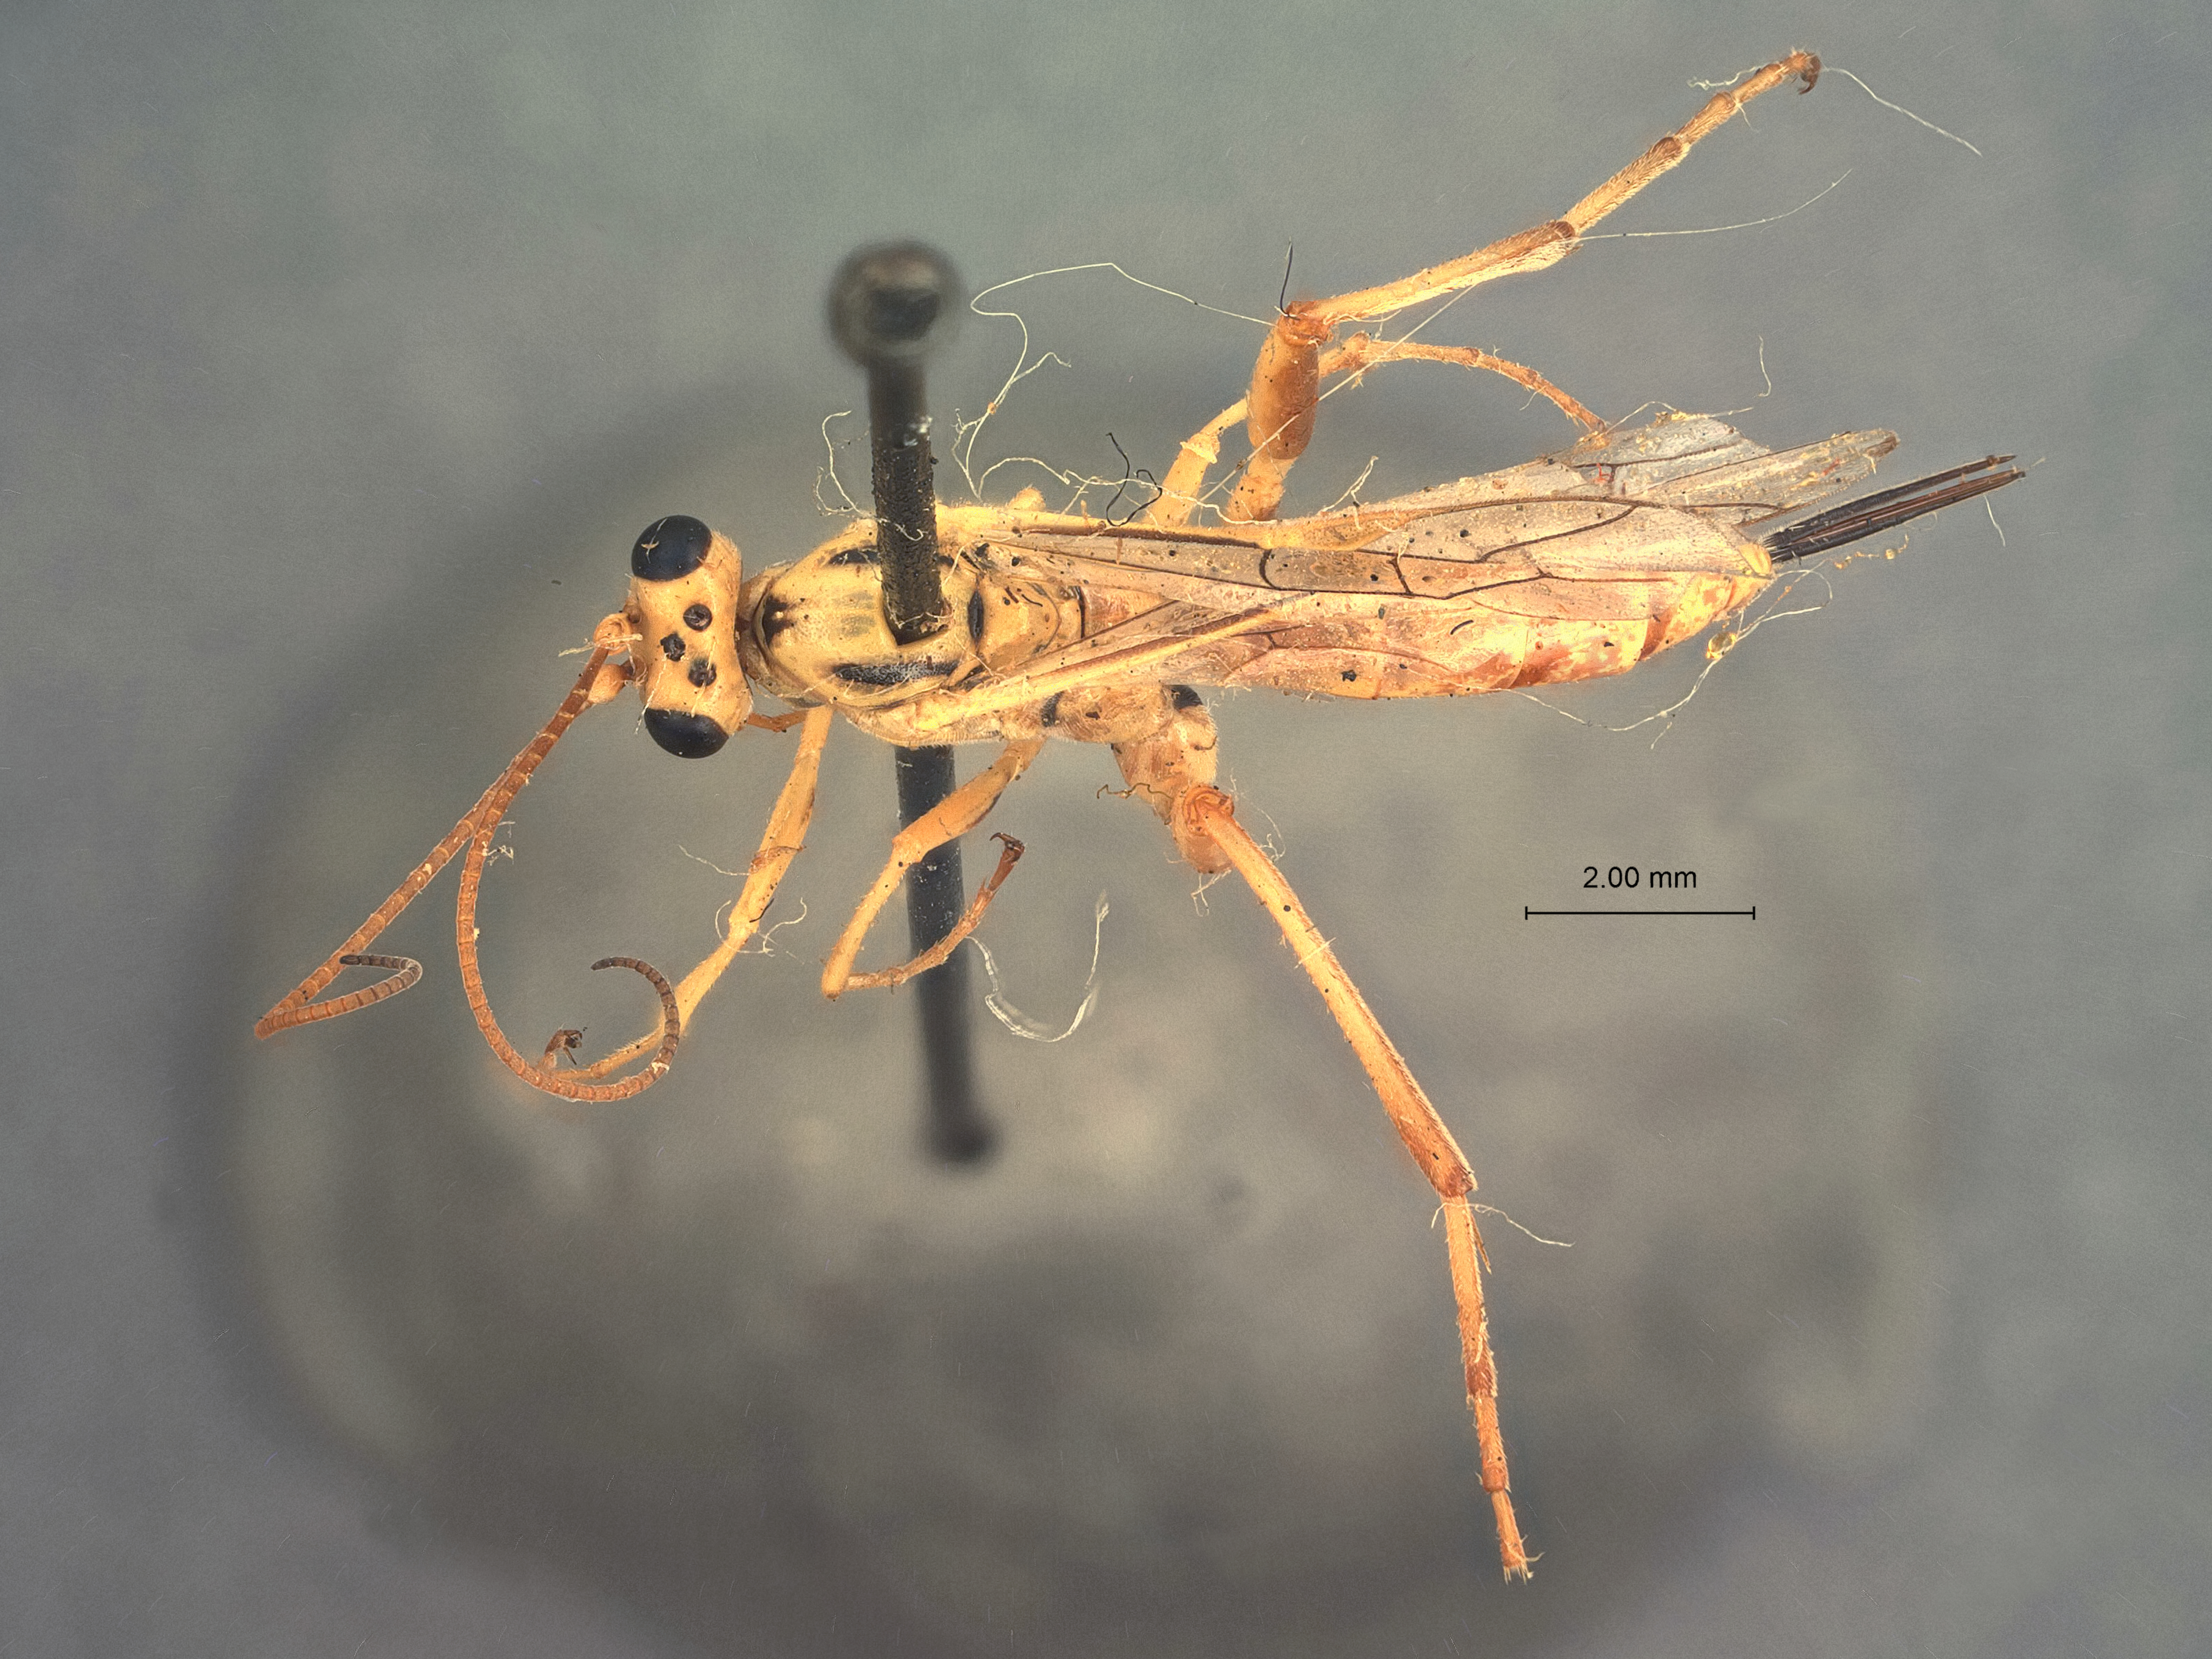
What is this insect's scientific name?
Exetastes pallidus
